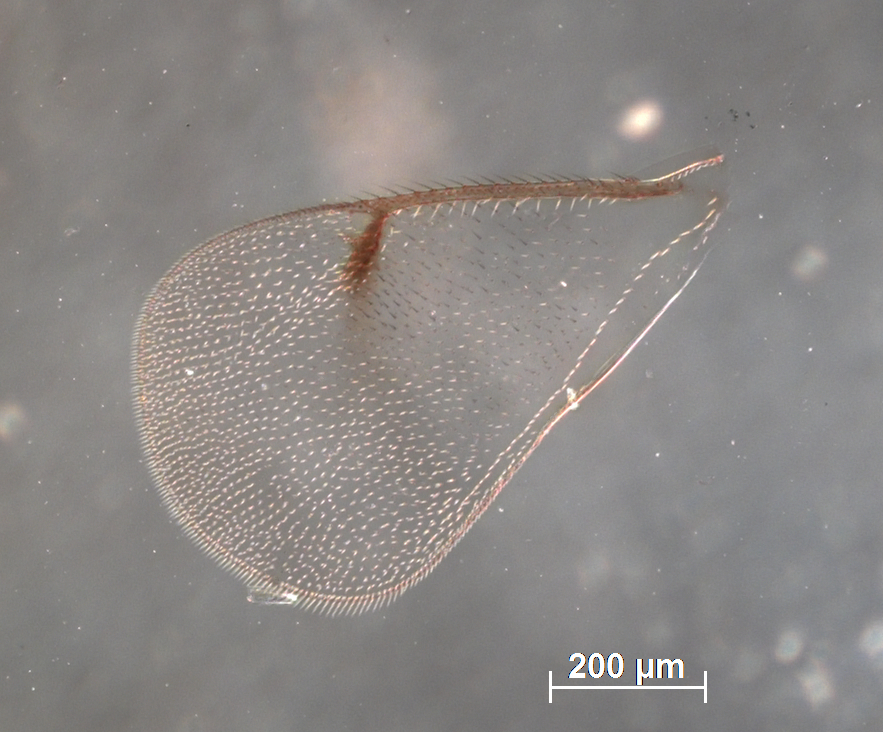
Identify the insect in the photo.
Chrysocharis horticola
